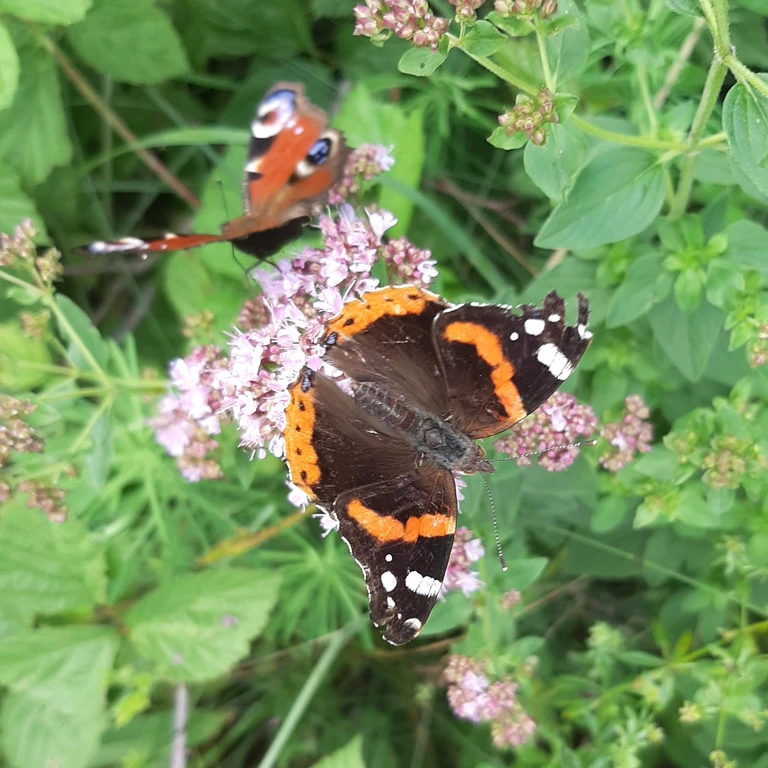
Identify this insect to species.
Vanessa atalanta
